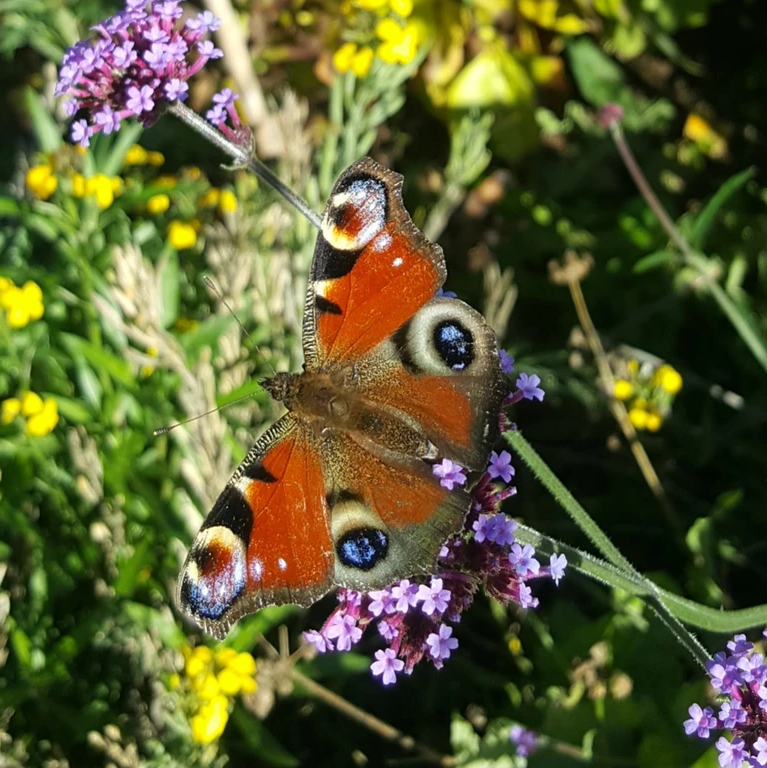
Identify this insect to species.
Aglais io
